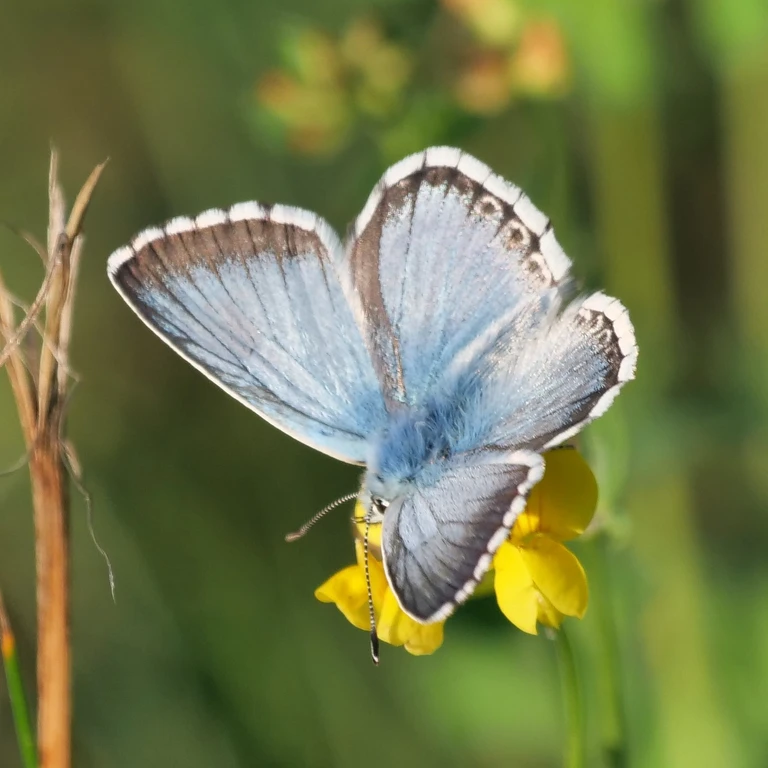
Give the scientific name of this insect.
Lysandra coridon
